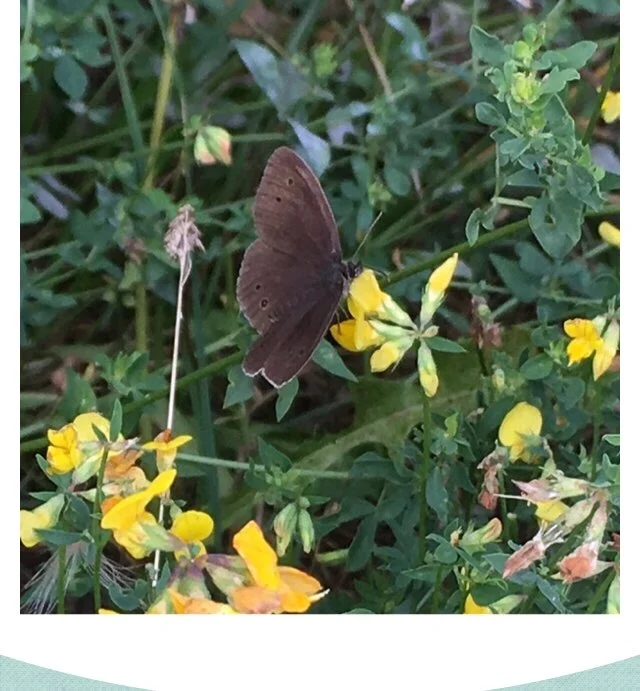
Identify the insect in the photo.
Aphantopus hyperantus
